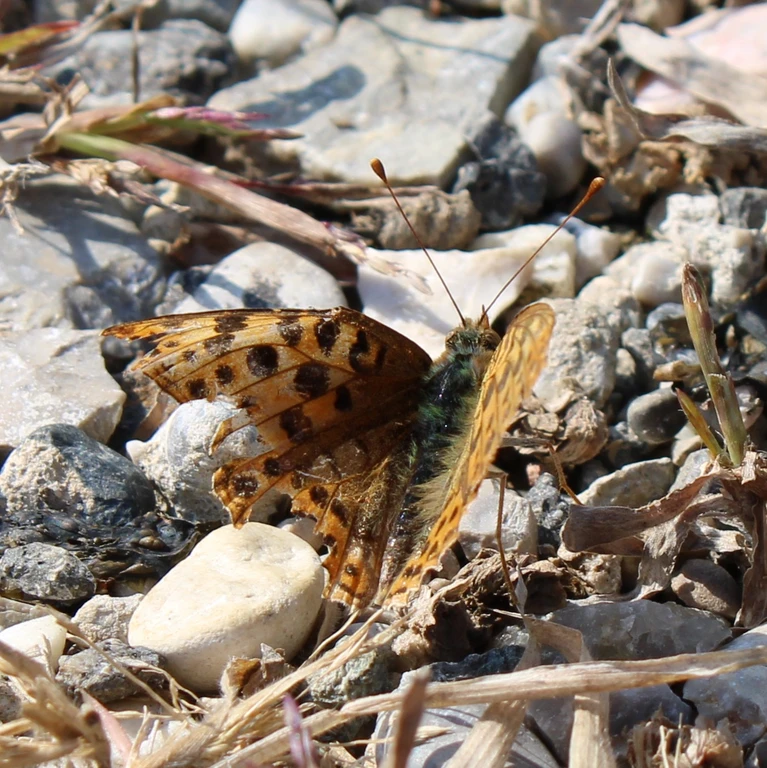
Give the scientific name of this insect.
Issoria lathonia
